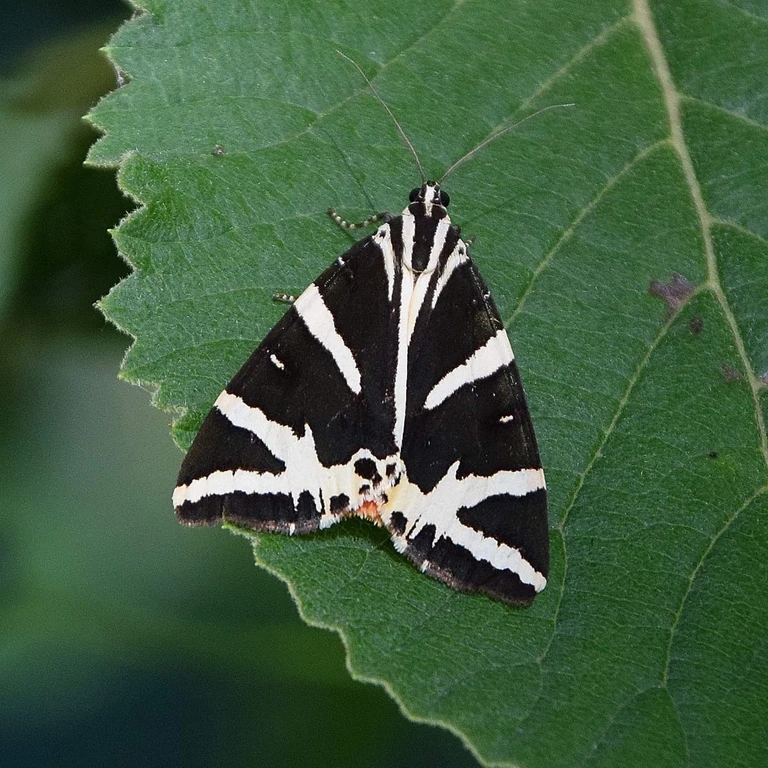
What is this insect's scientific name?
Euplagia quadripunctaria
